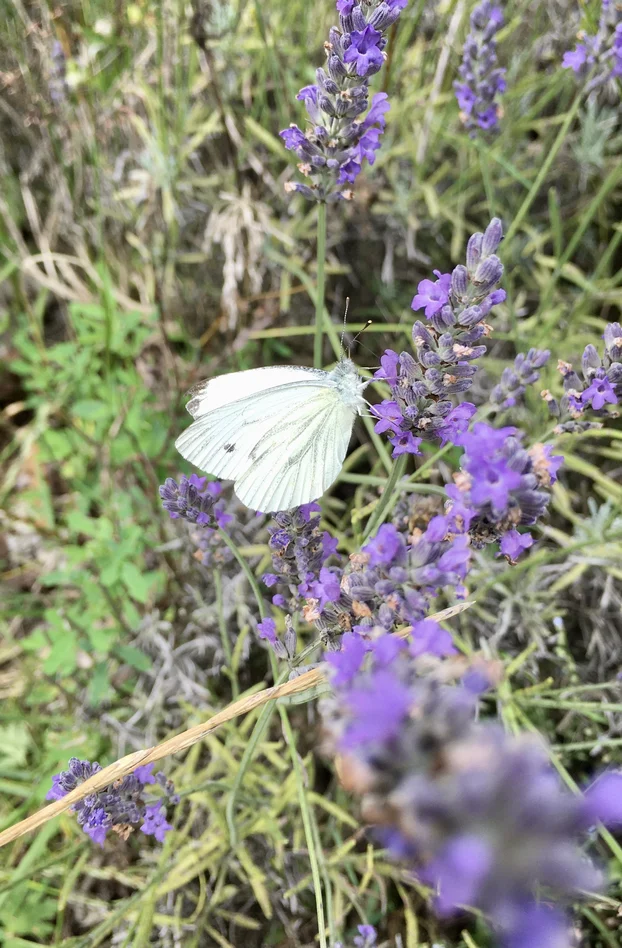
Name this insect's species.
Pieris napi
